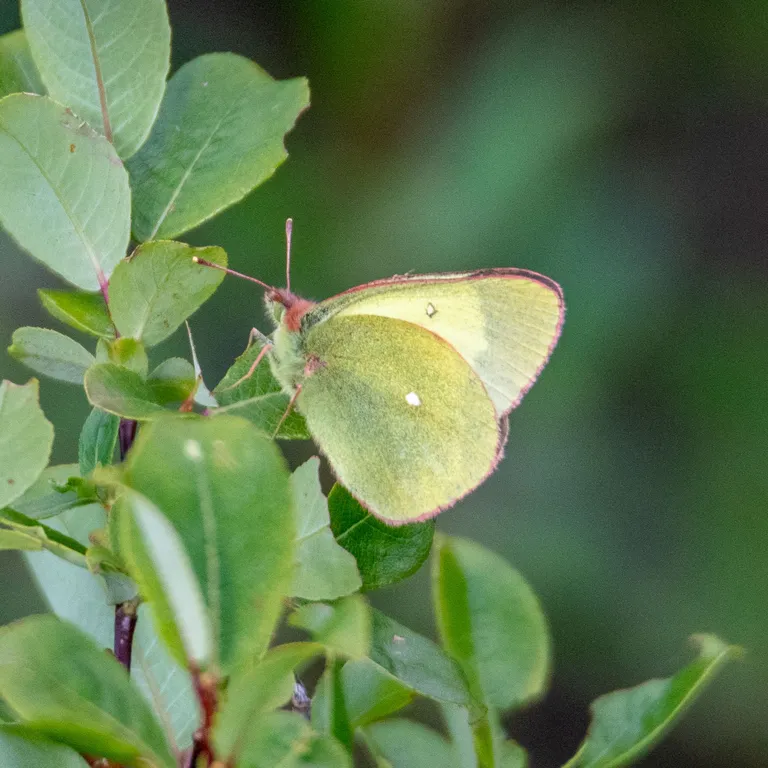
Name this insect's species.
Colias palaeno
